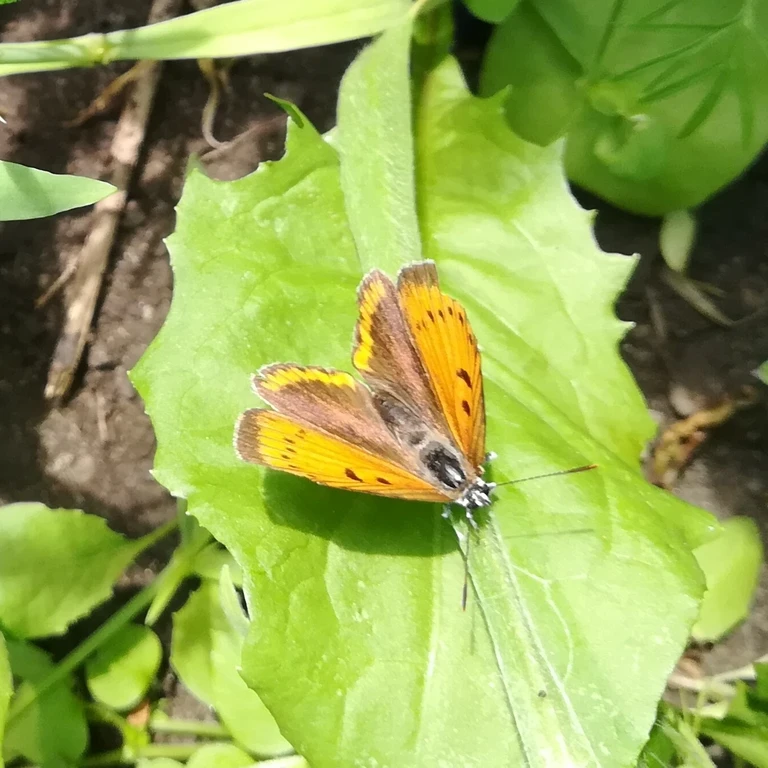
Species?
Lycaena dispar
